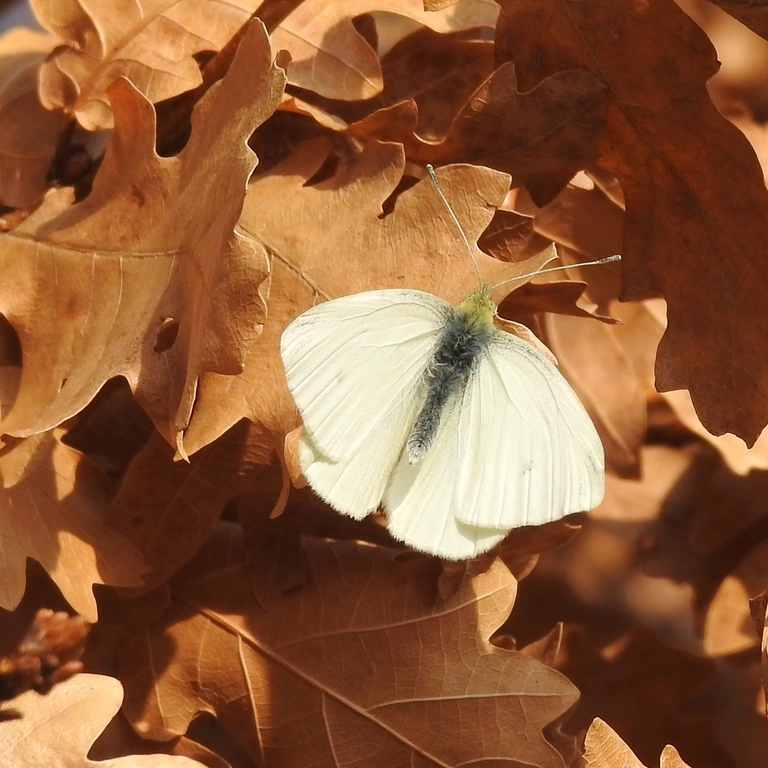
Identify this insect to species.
Pieris rapae
